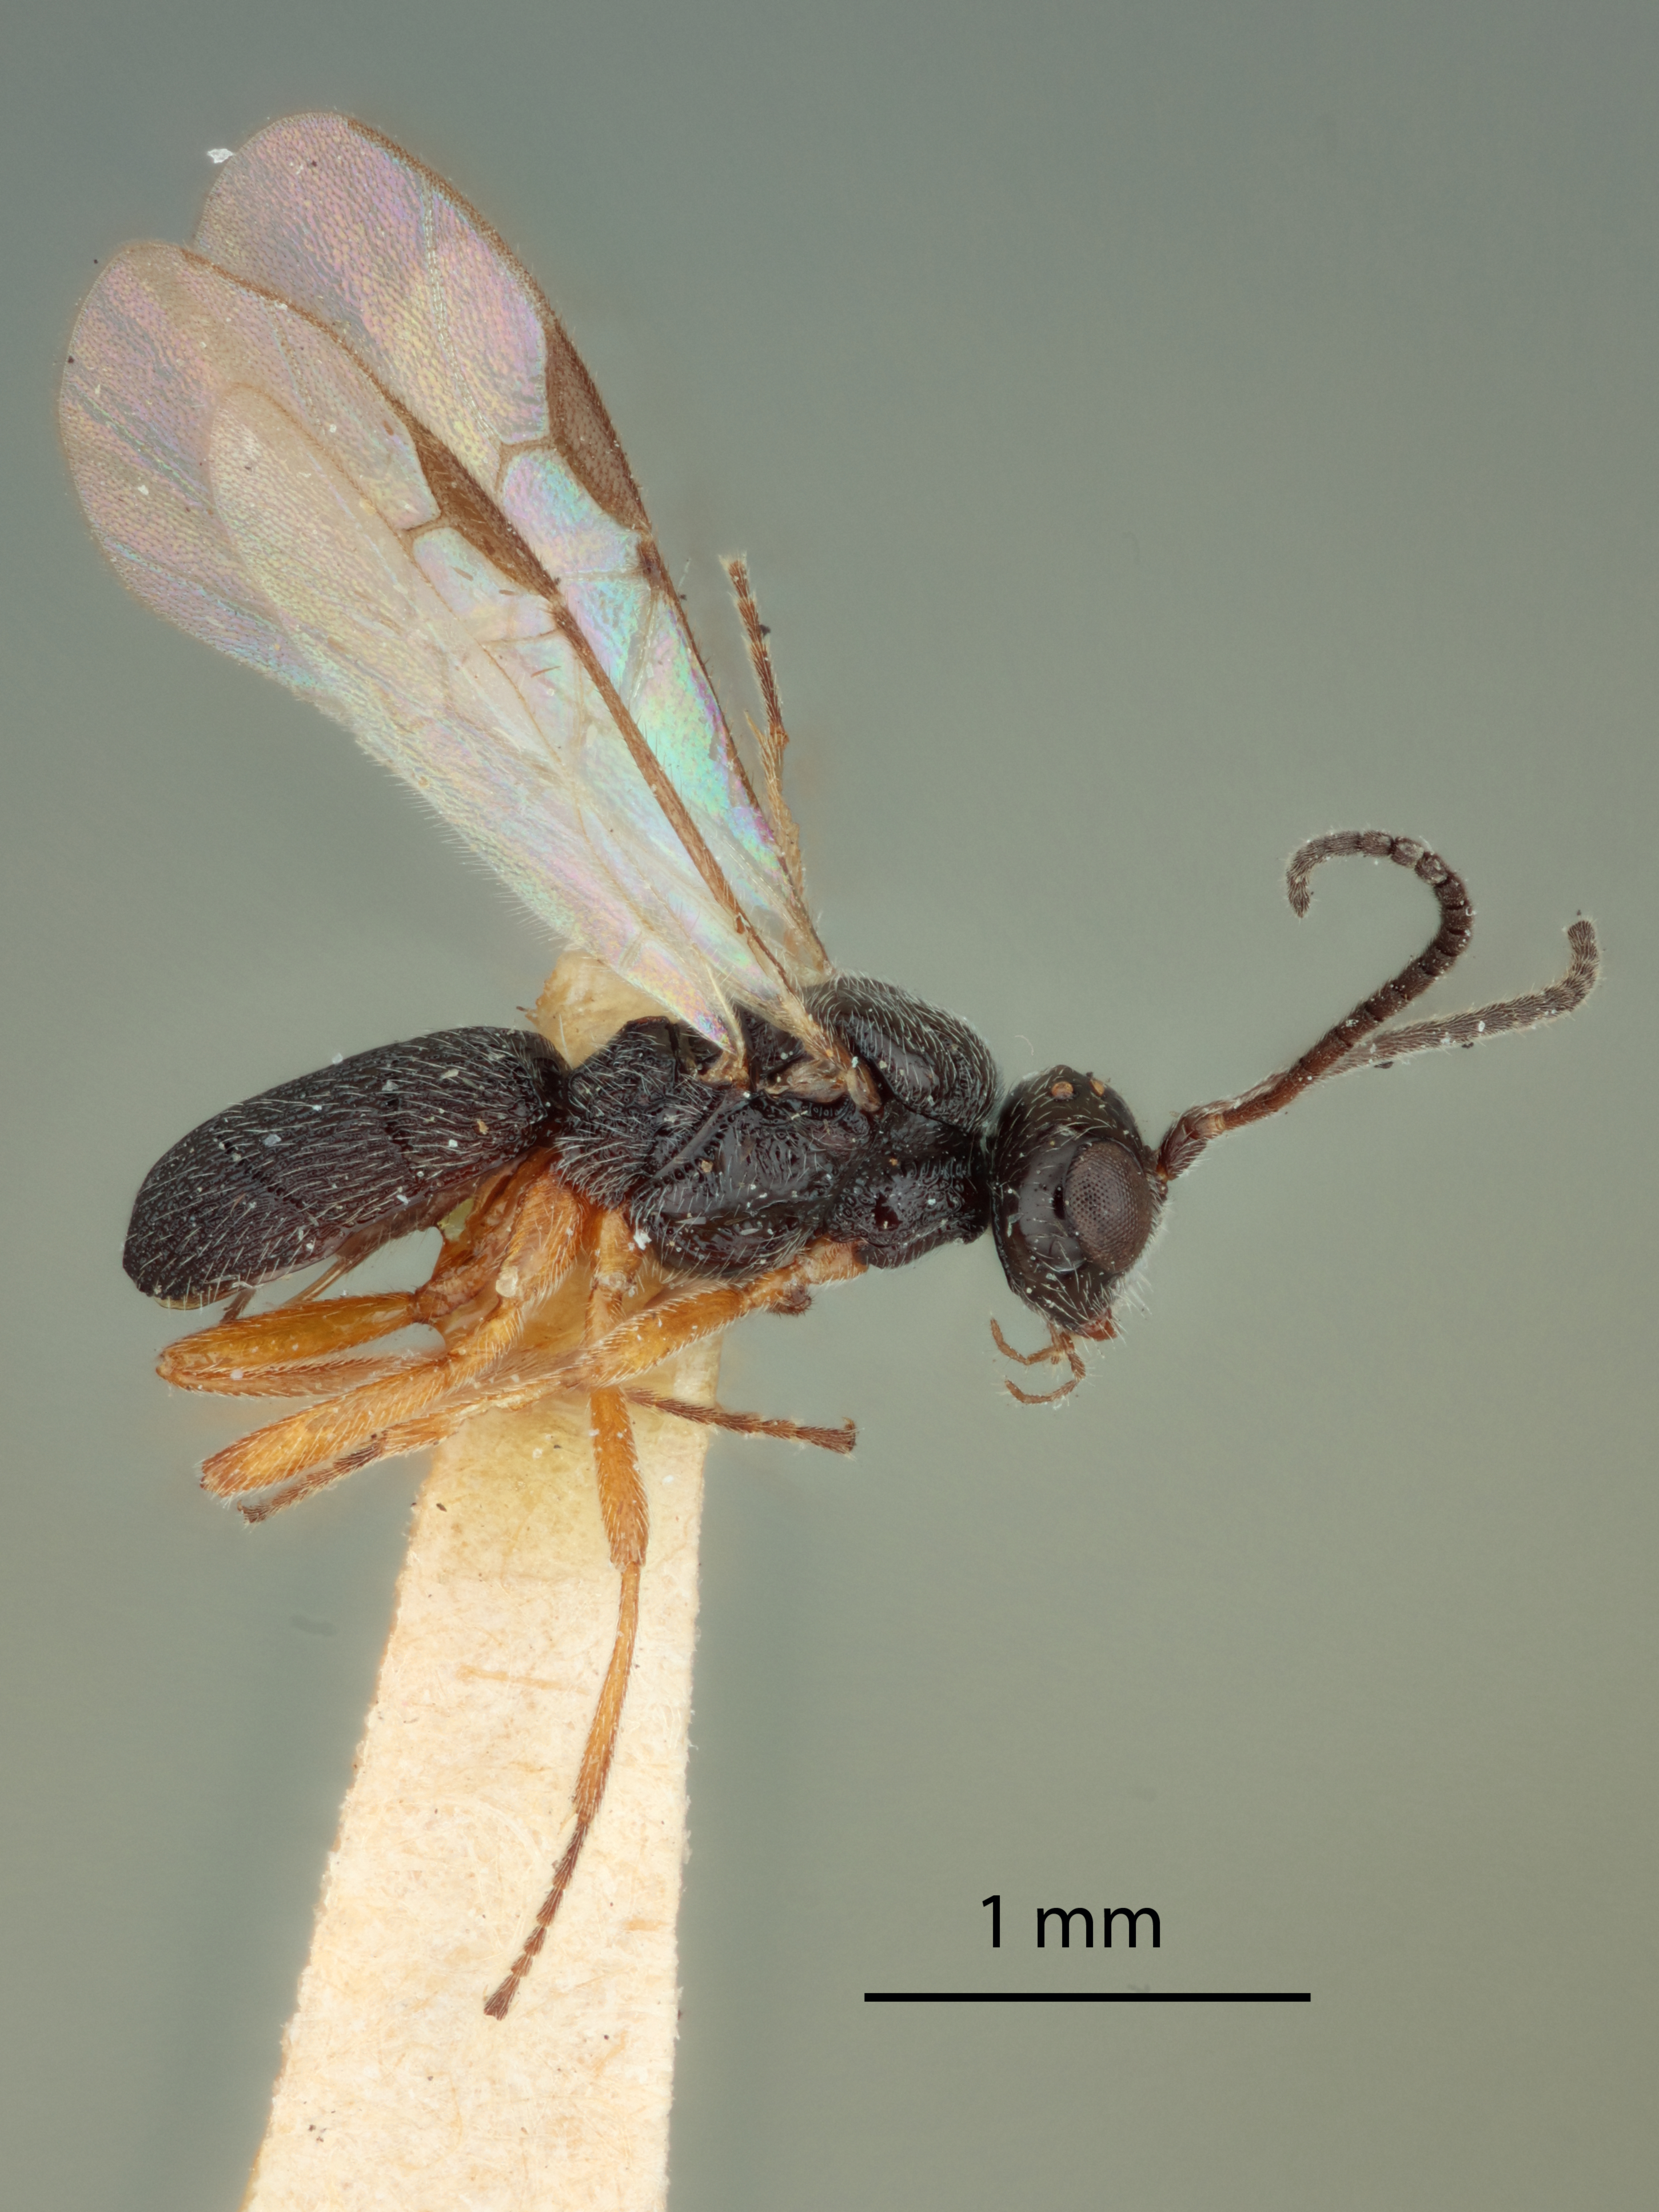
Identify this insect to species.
Triaspis stenogaster
